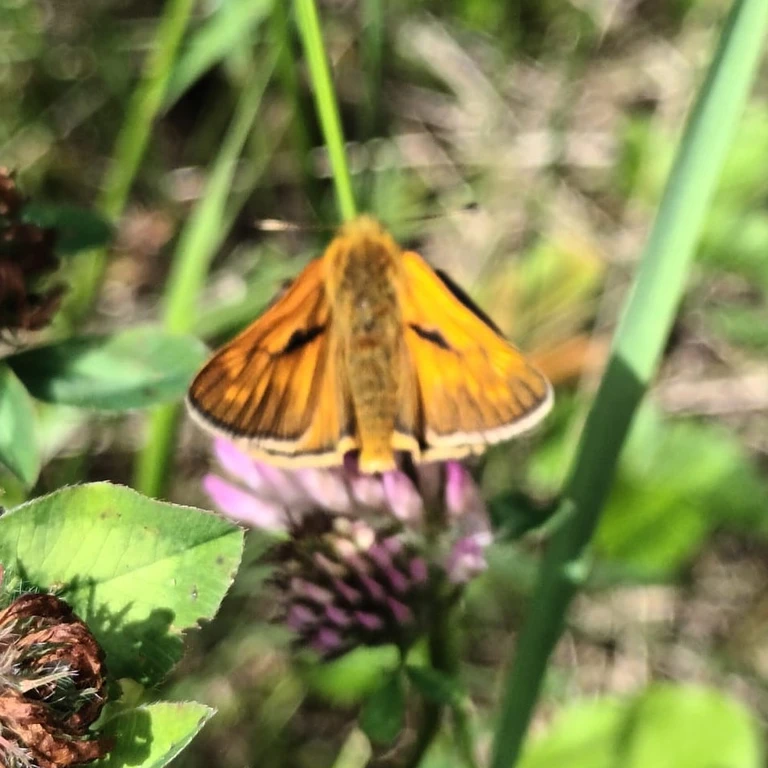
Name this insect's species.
Ochlodes sylvanus (also Ochlodes venata)
